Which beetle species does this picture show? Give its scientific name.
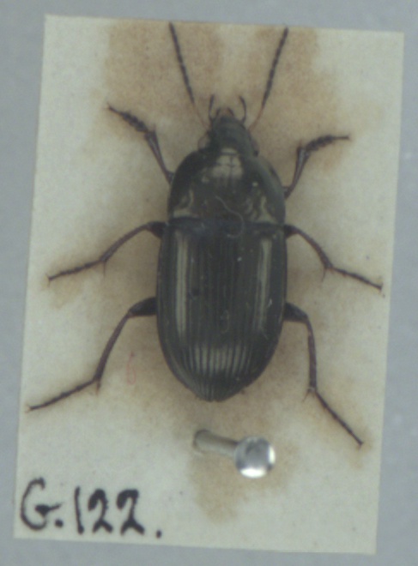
Amara ovata
